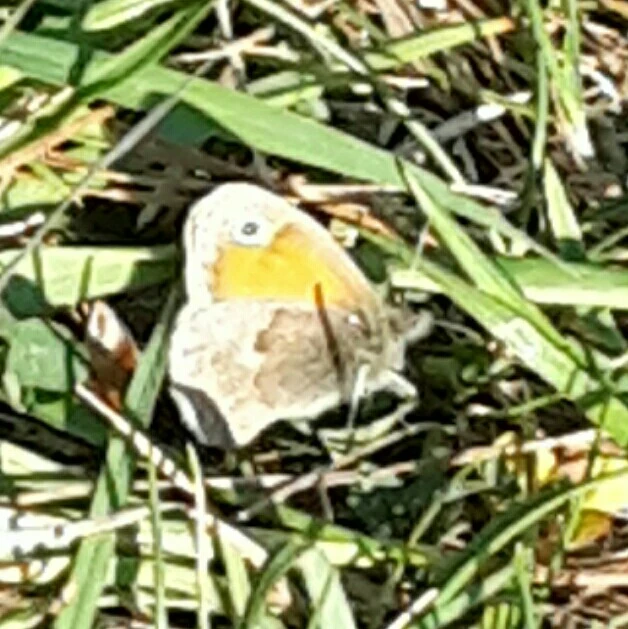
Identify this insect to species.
Coenonympha pamphilus
